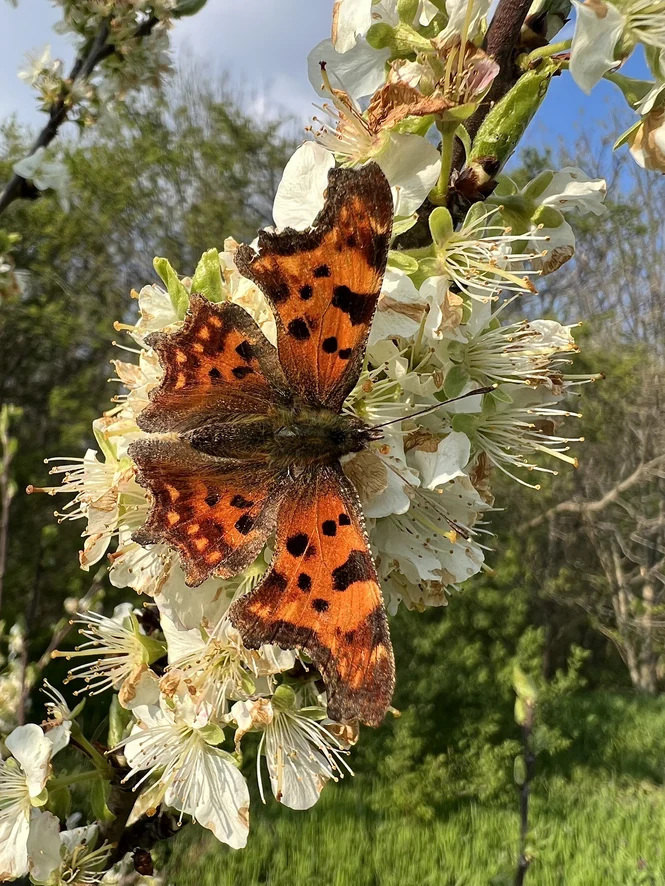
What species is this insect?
Polygonia c-album
